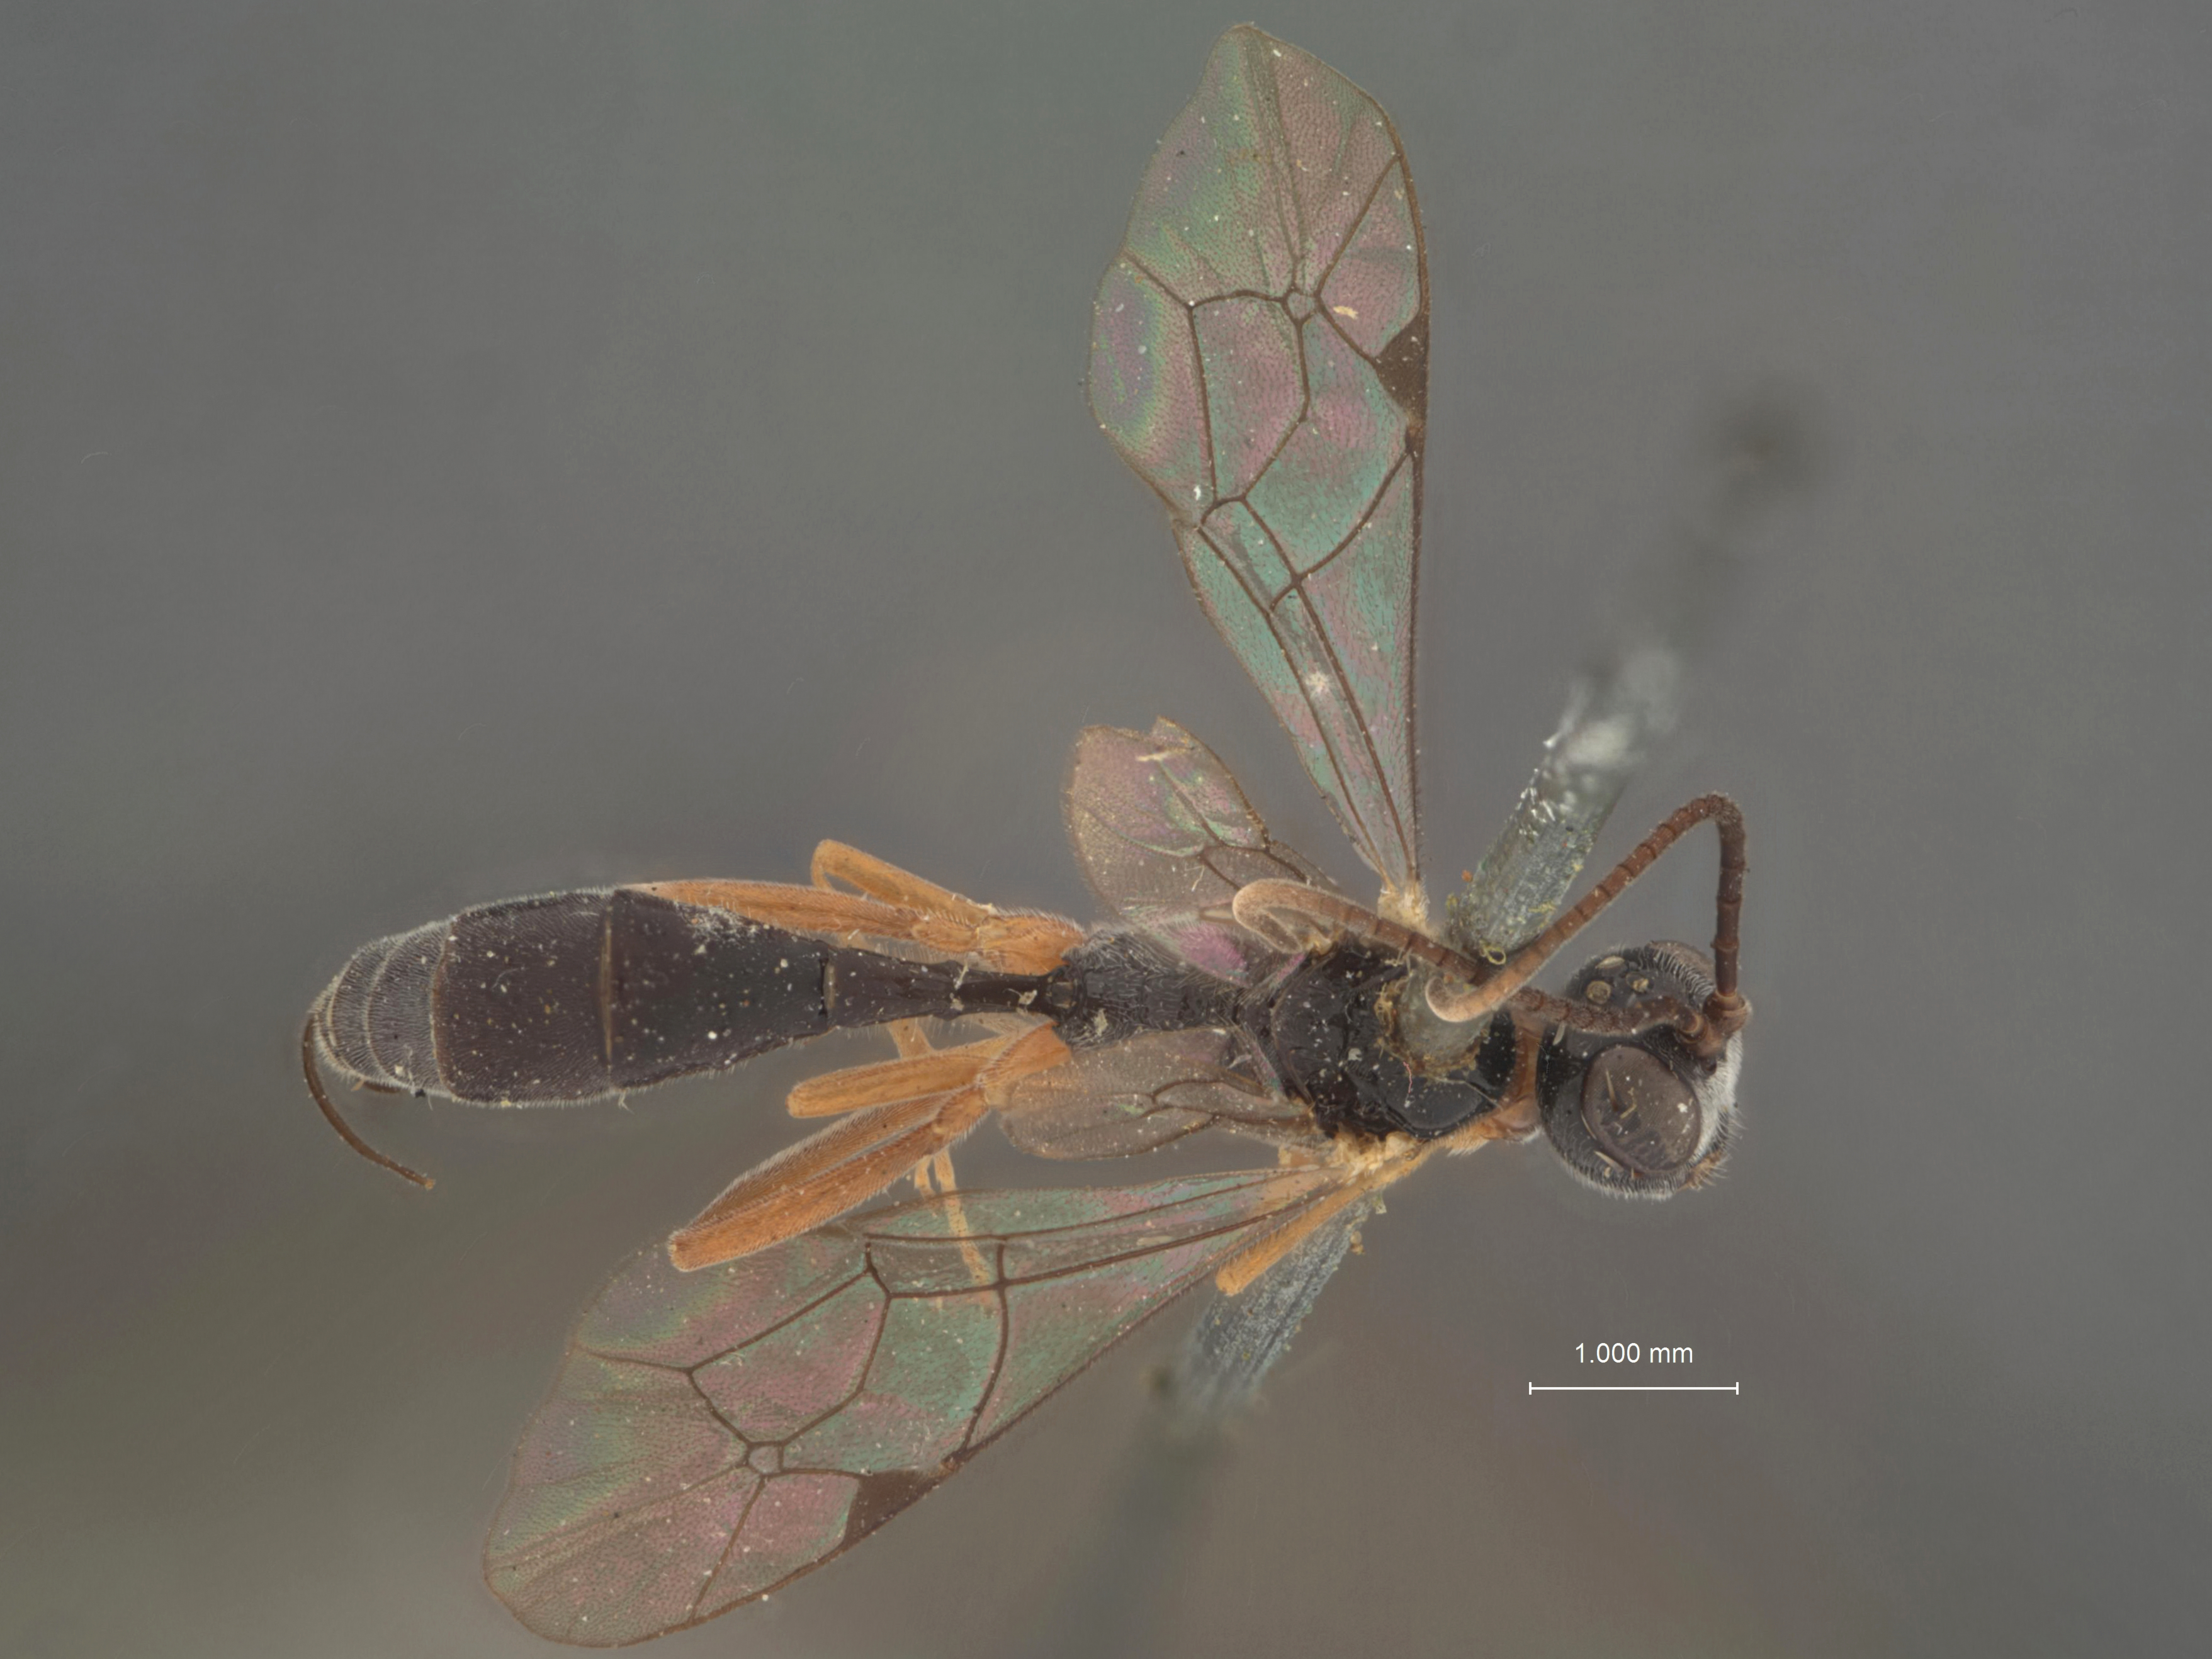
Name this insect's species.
Panargyrops texanus
